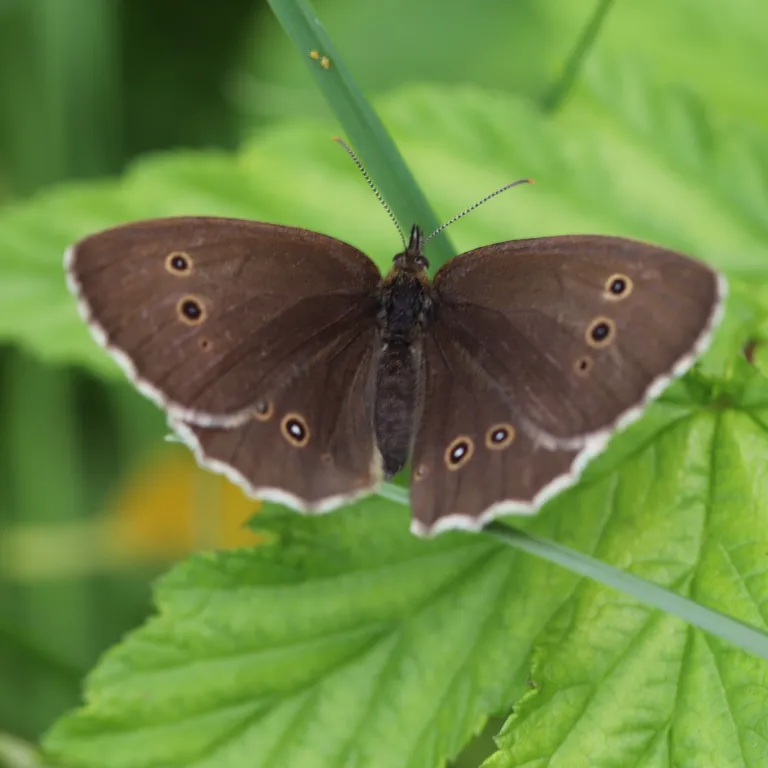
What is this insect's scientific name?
Aphantopus hyperantus
